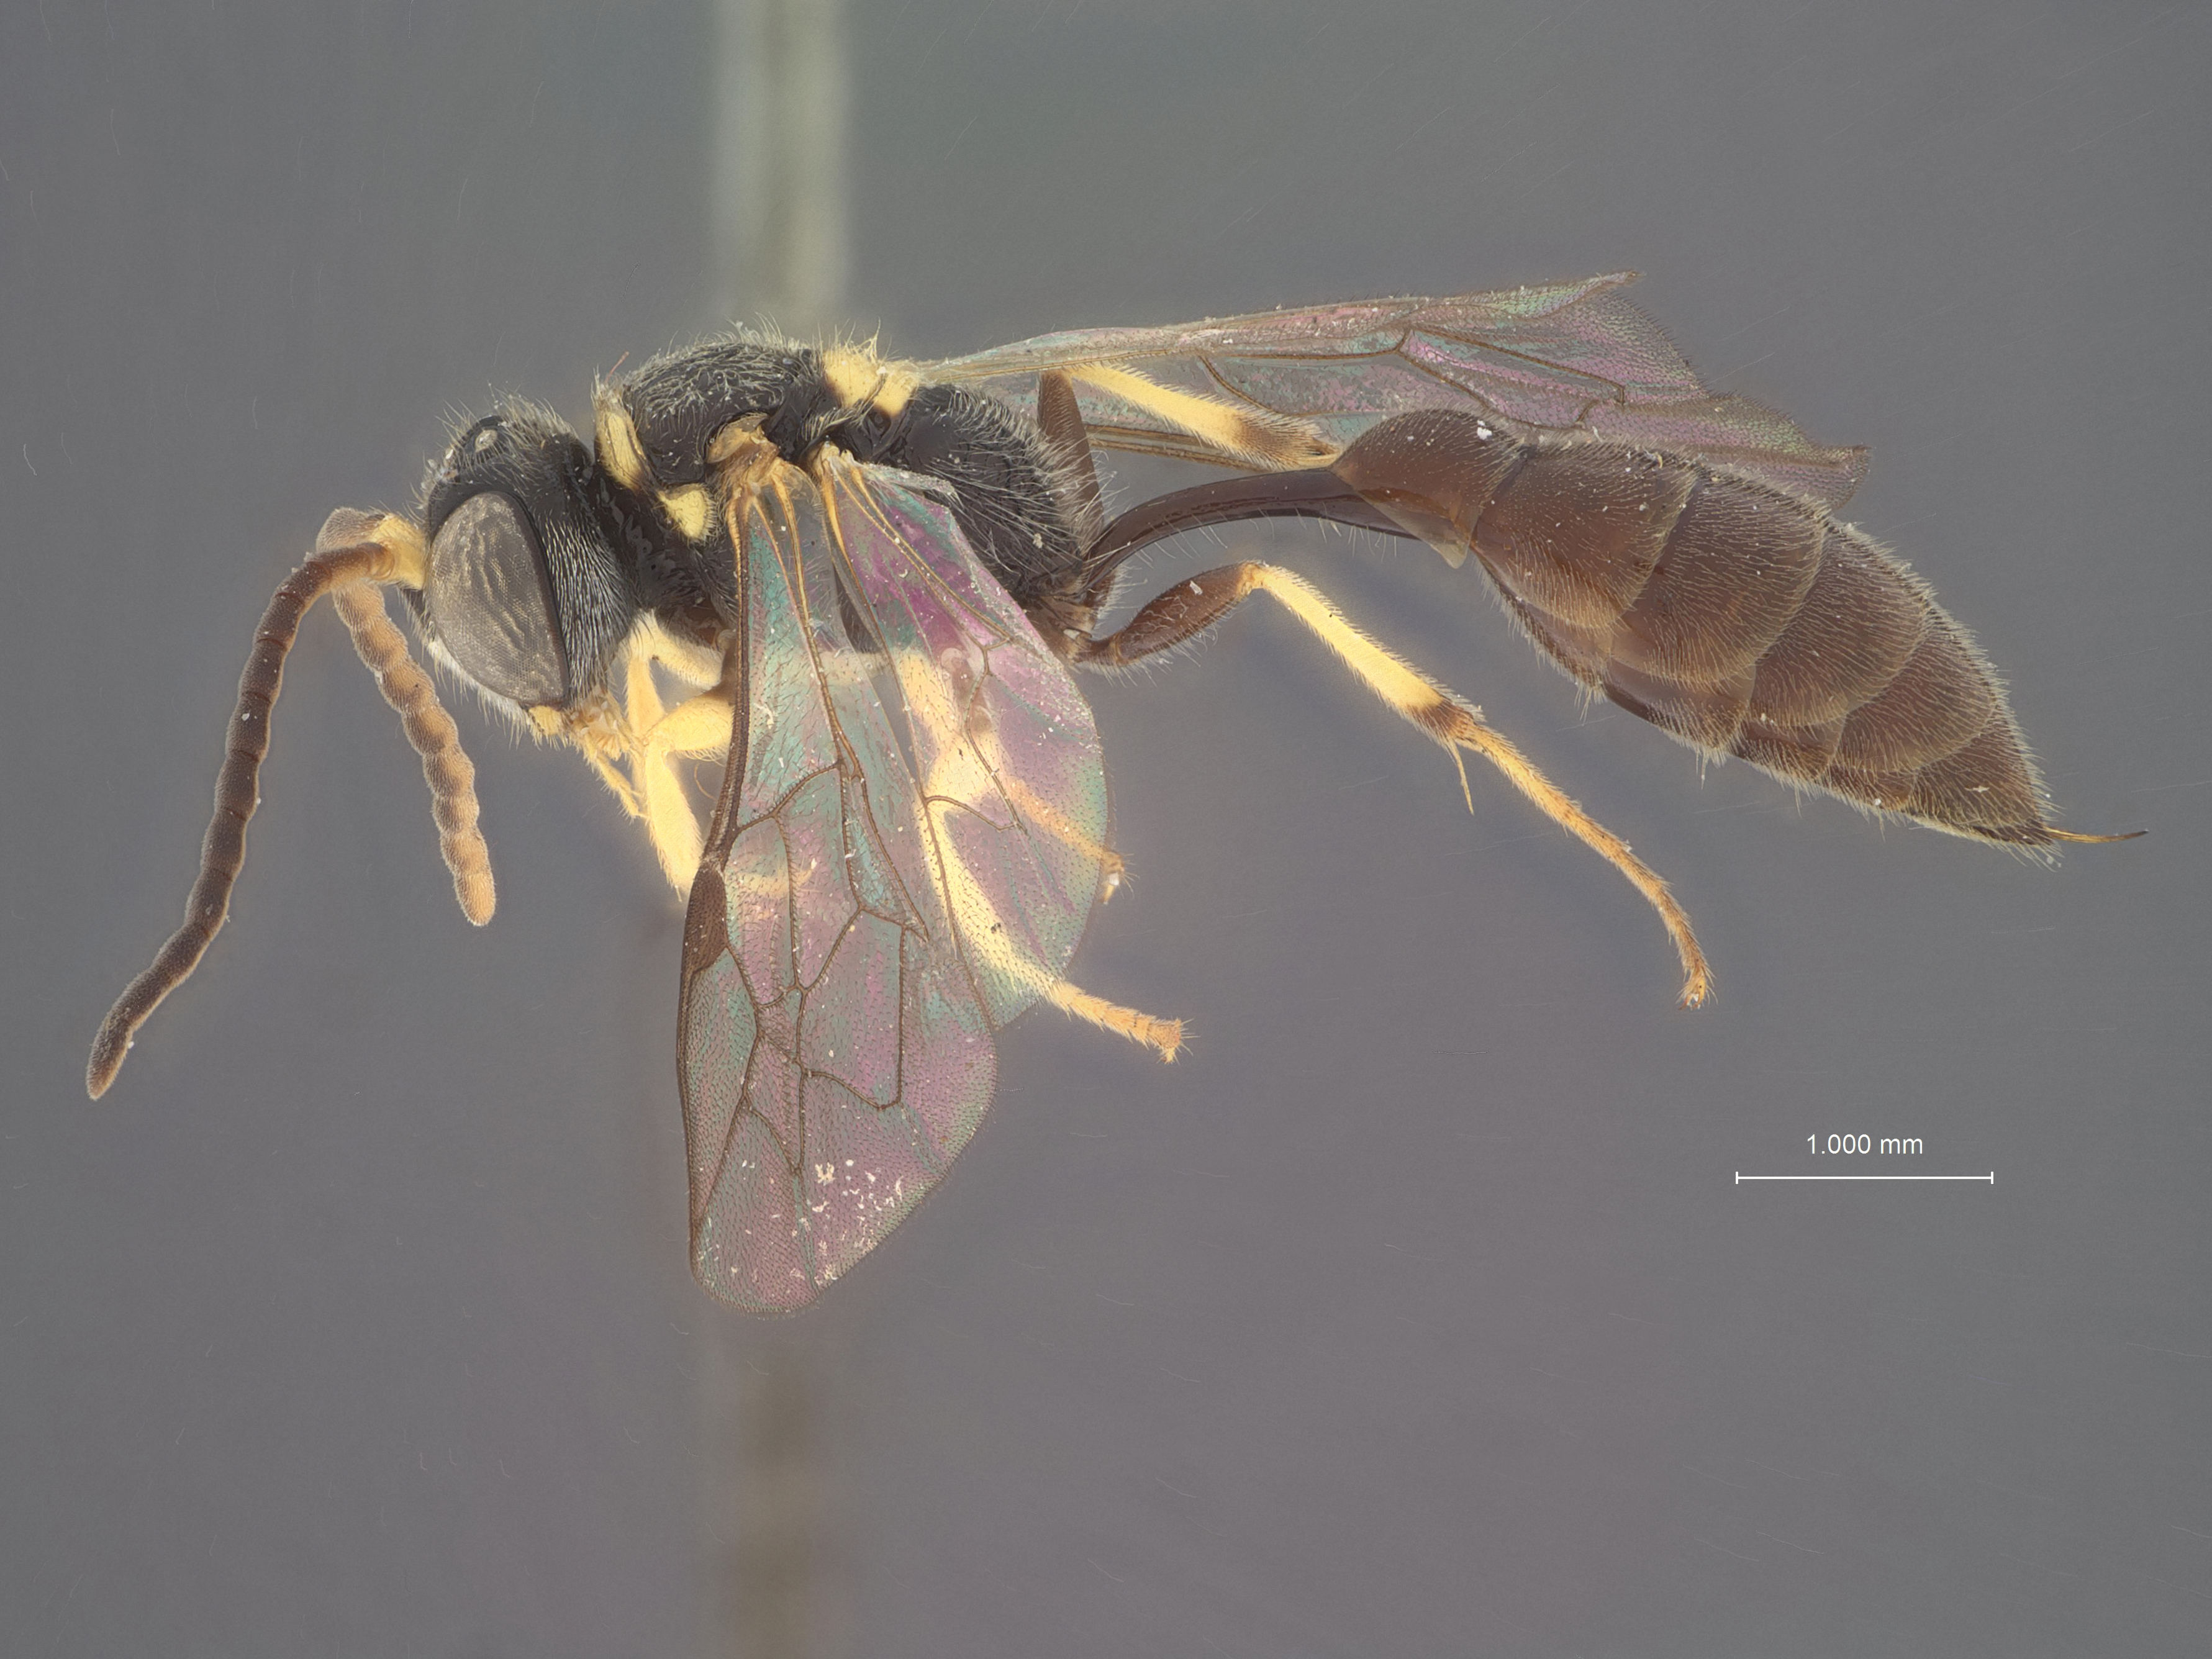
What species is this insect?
Psenulus xanthognatha
